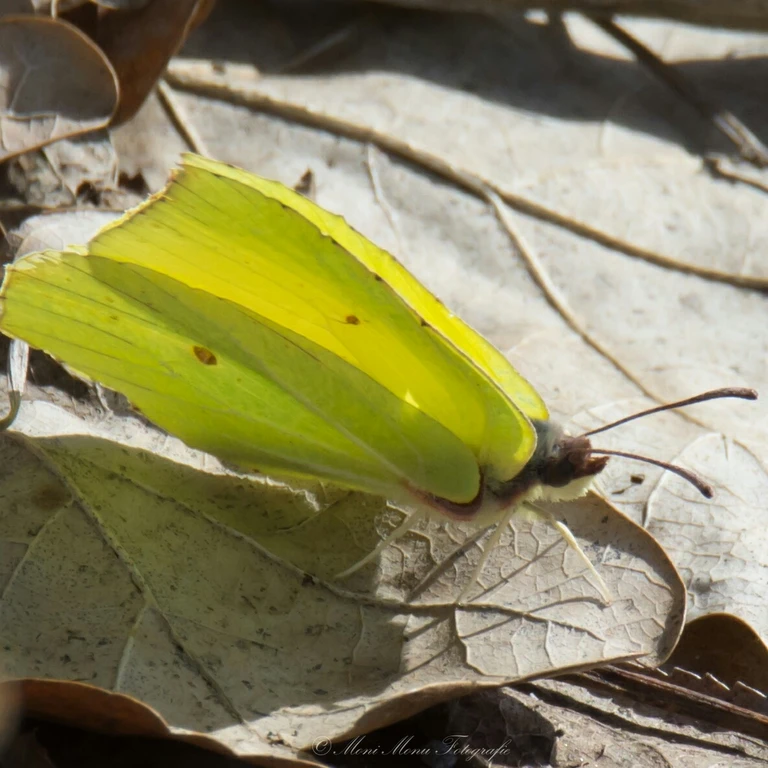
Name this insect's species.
Gonepteryx rhamni
